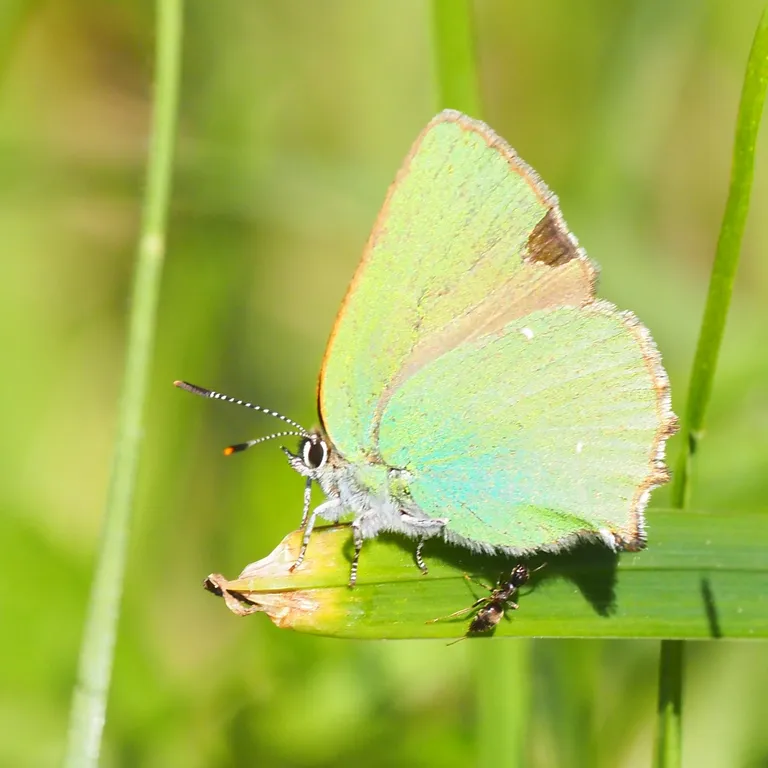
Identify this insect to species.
Callophrys rubi
